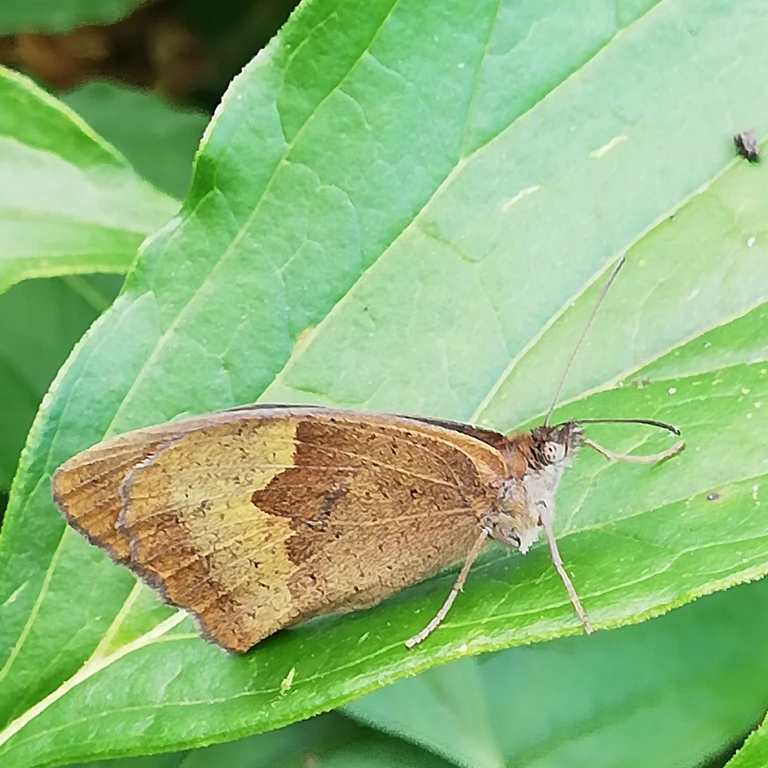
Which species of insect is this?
Maniola jurtina
